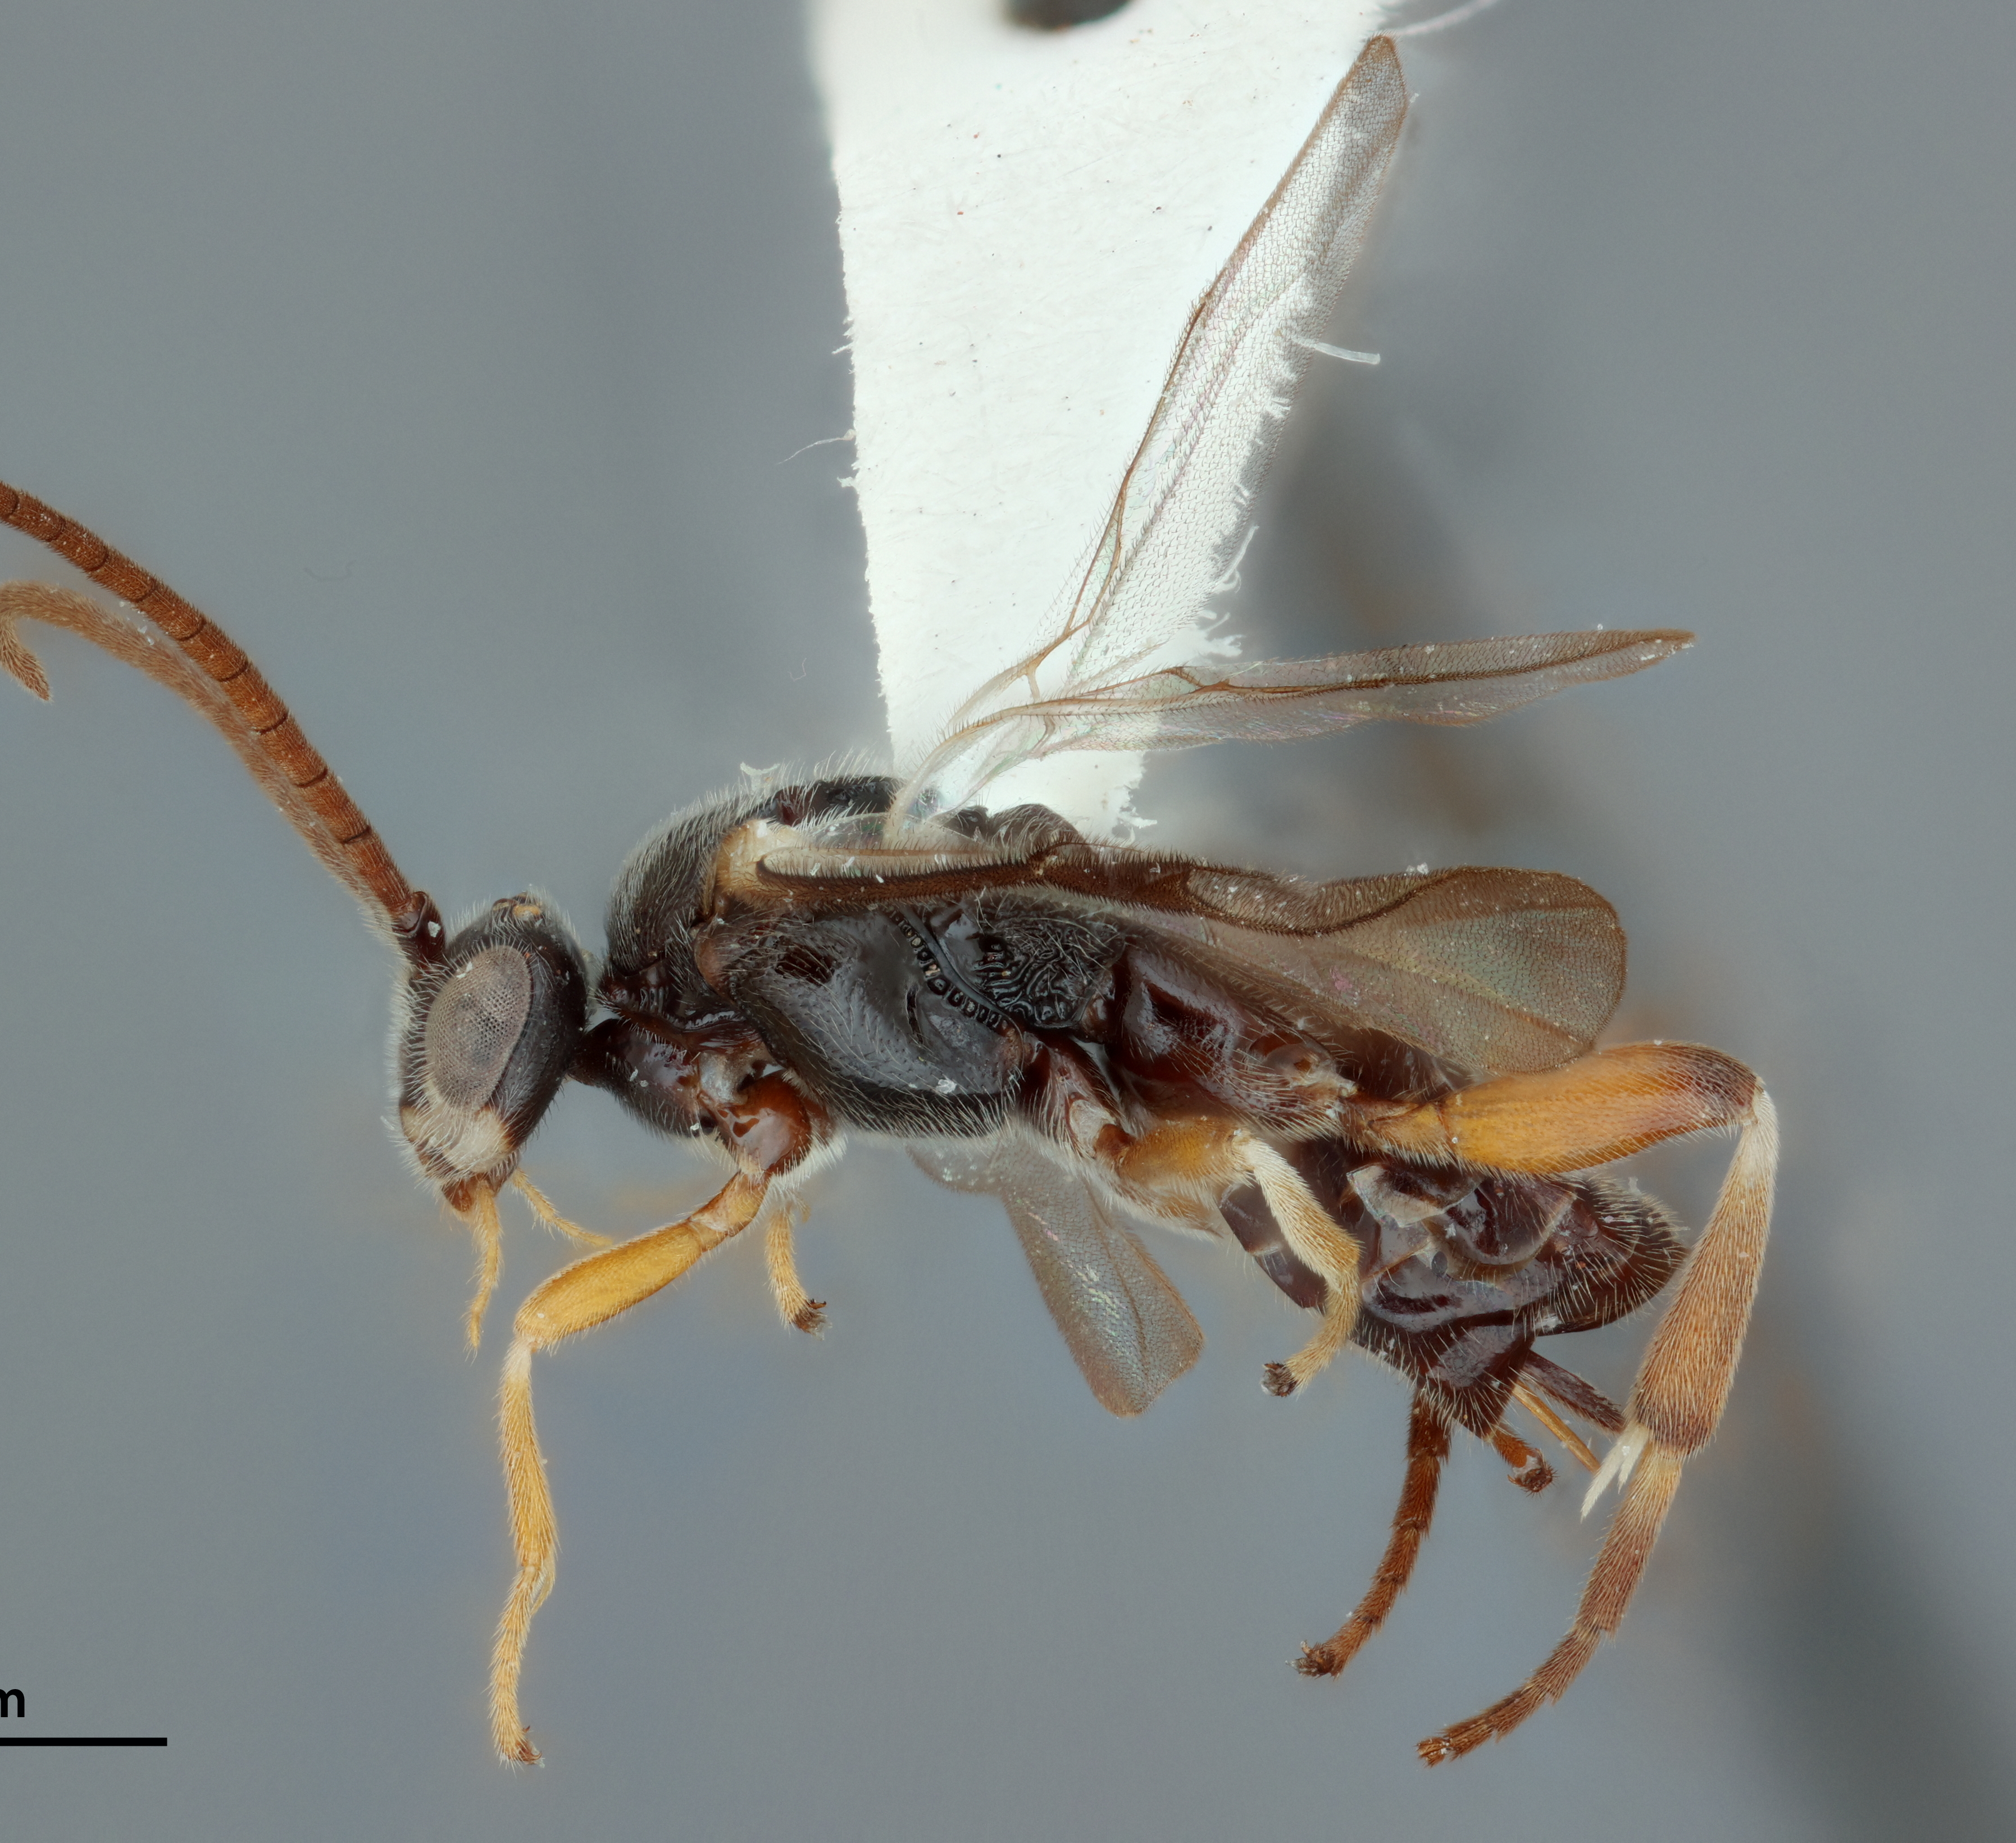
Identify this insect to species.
Alphomelon bromeliphile
